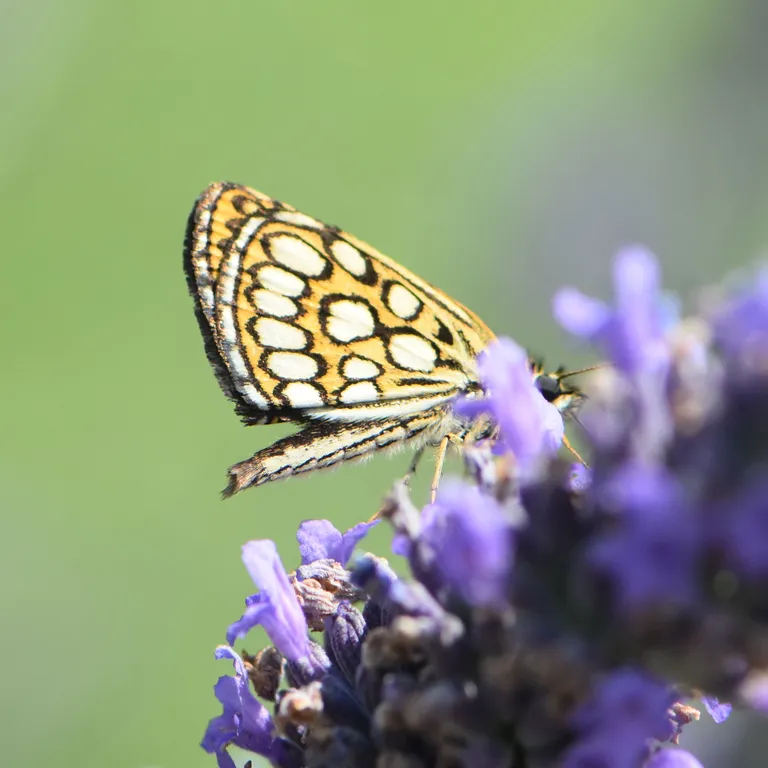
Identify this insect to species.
Heteropterus morpheus
